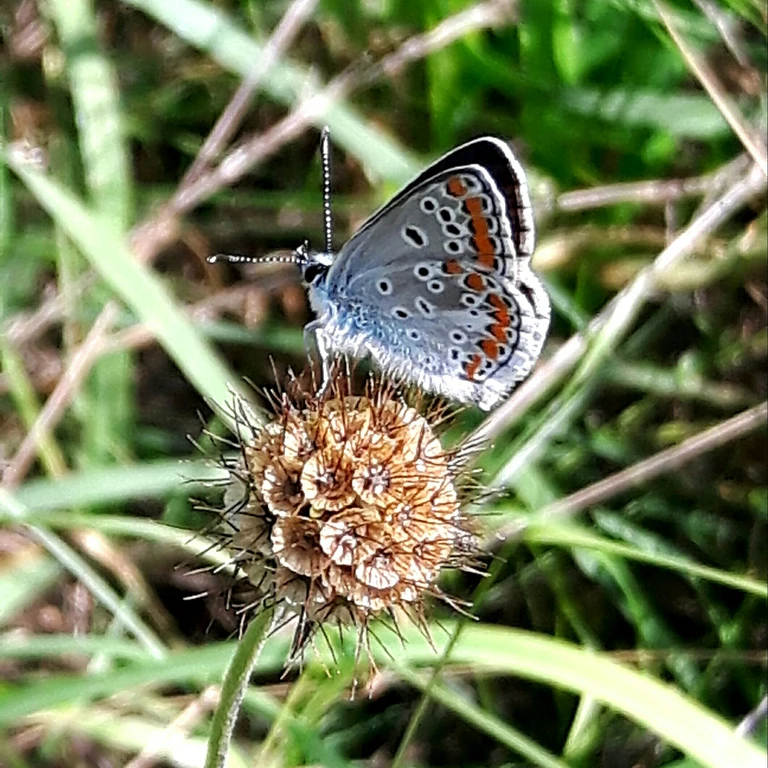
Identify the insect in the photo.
Aricia agestis/artaxerxes
